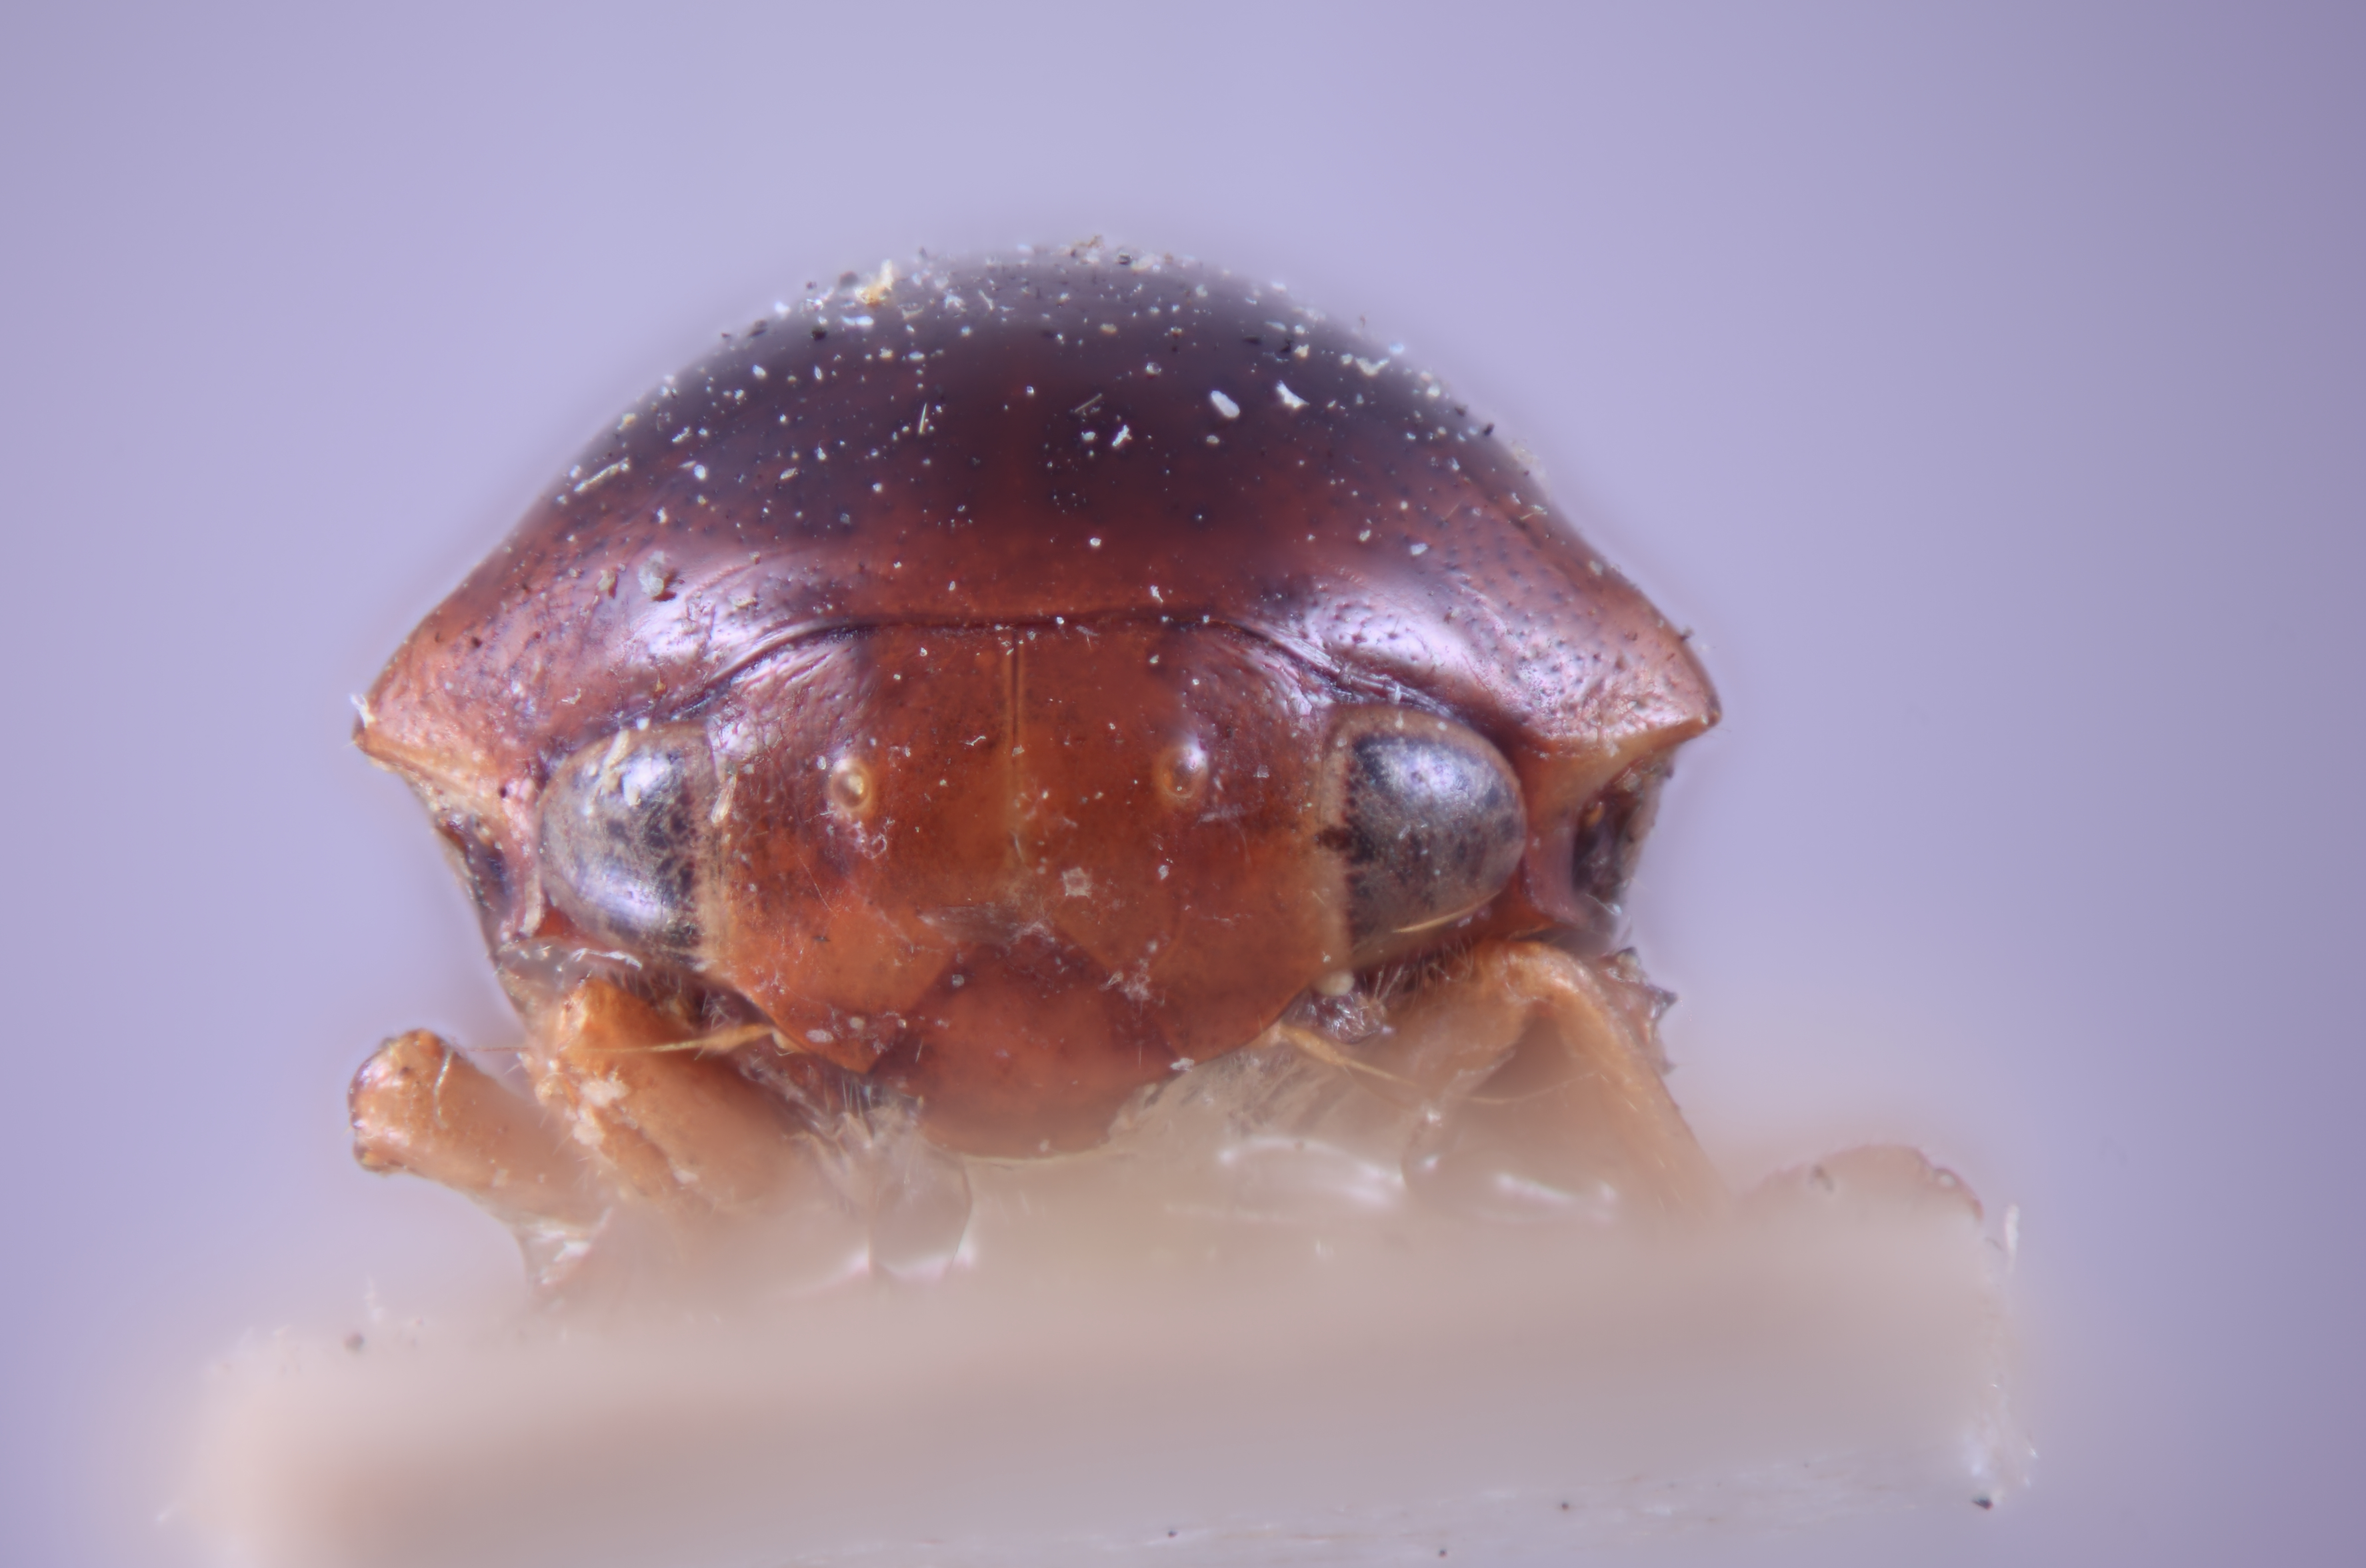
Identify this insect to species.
Tragopa albifascia
